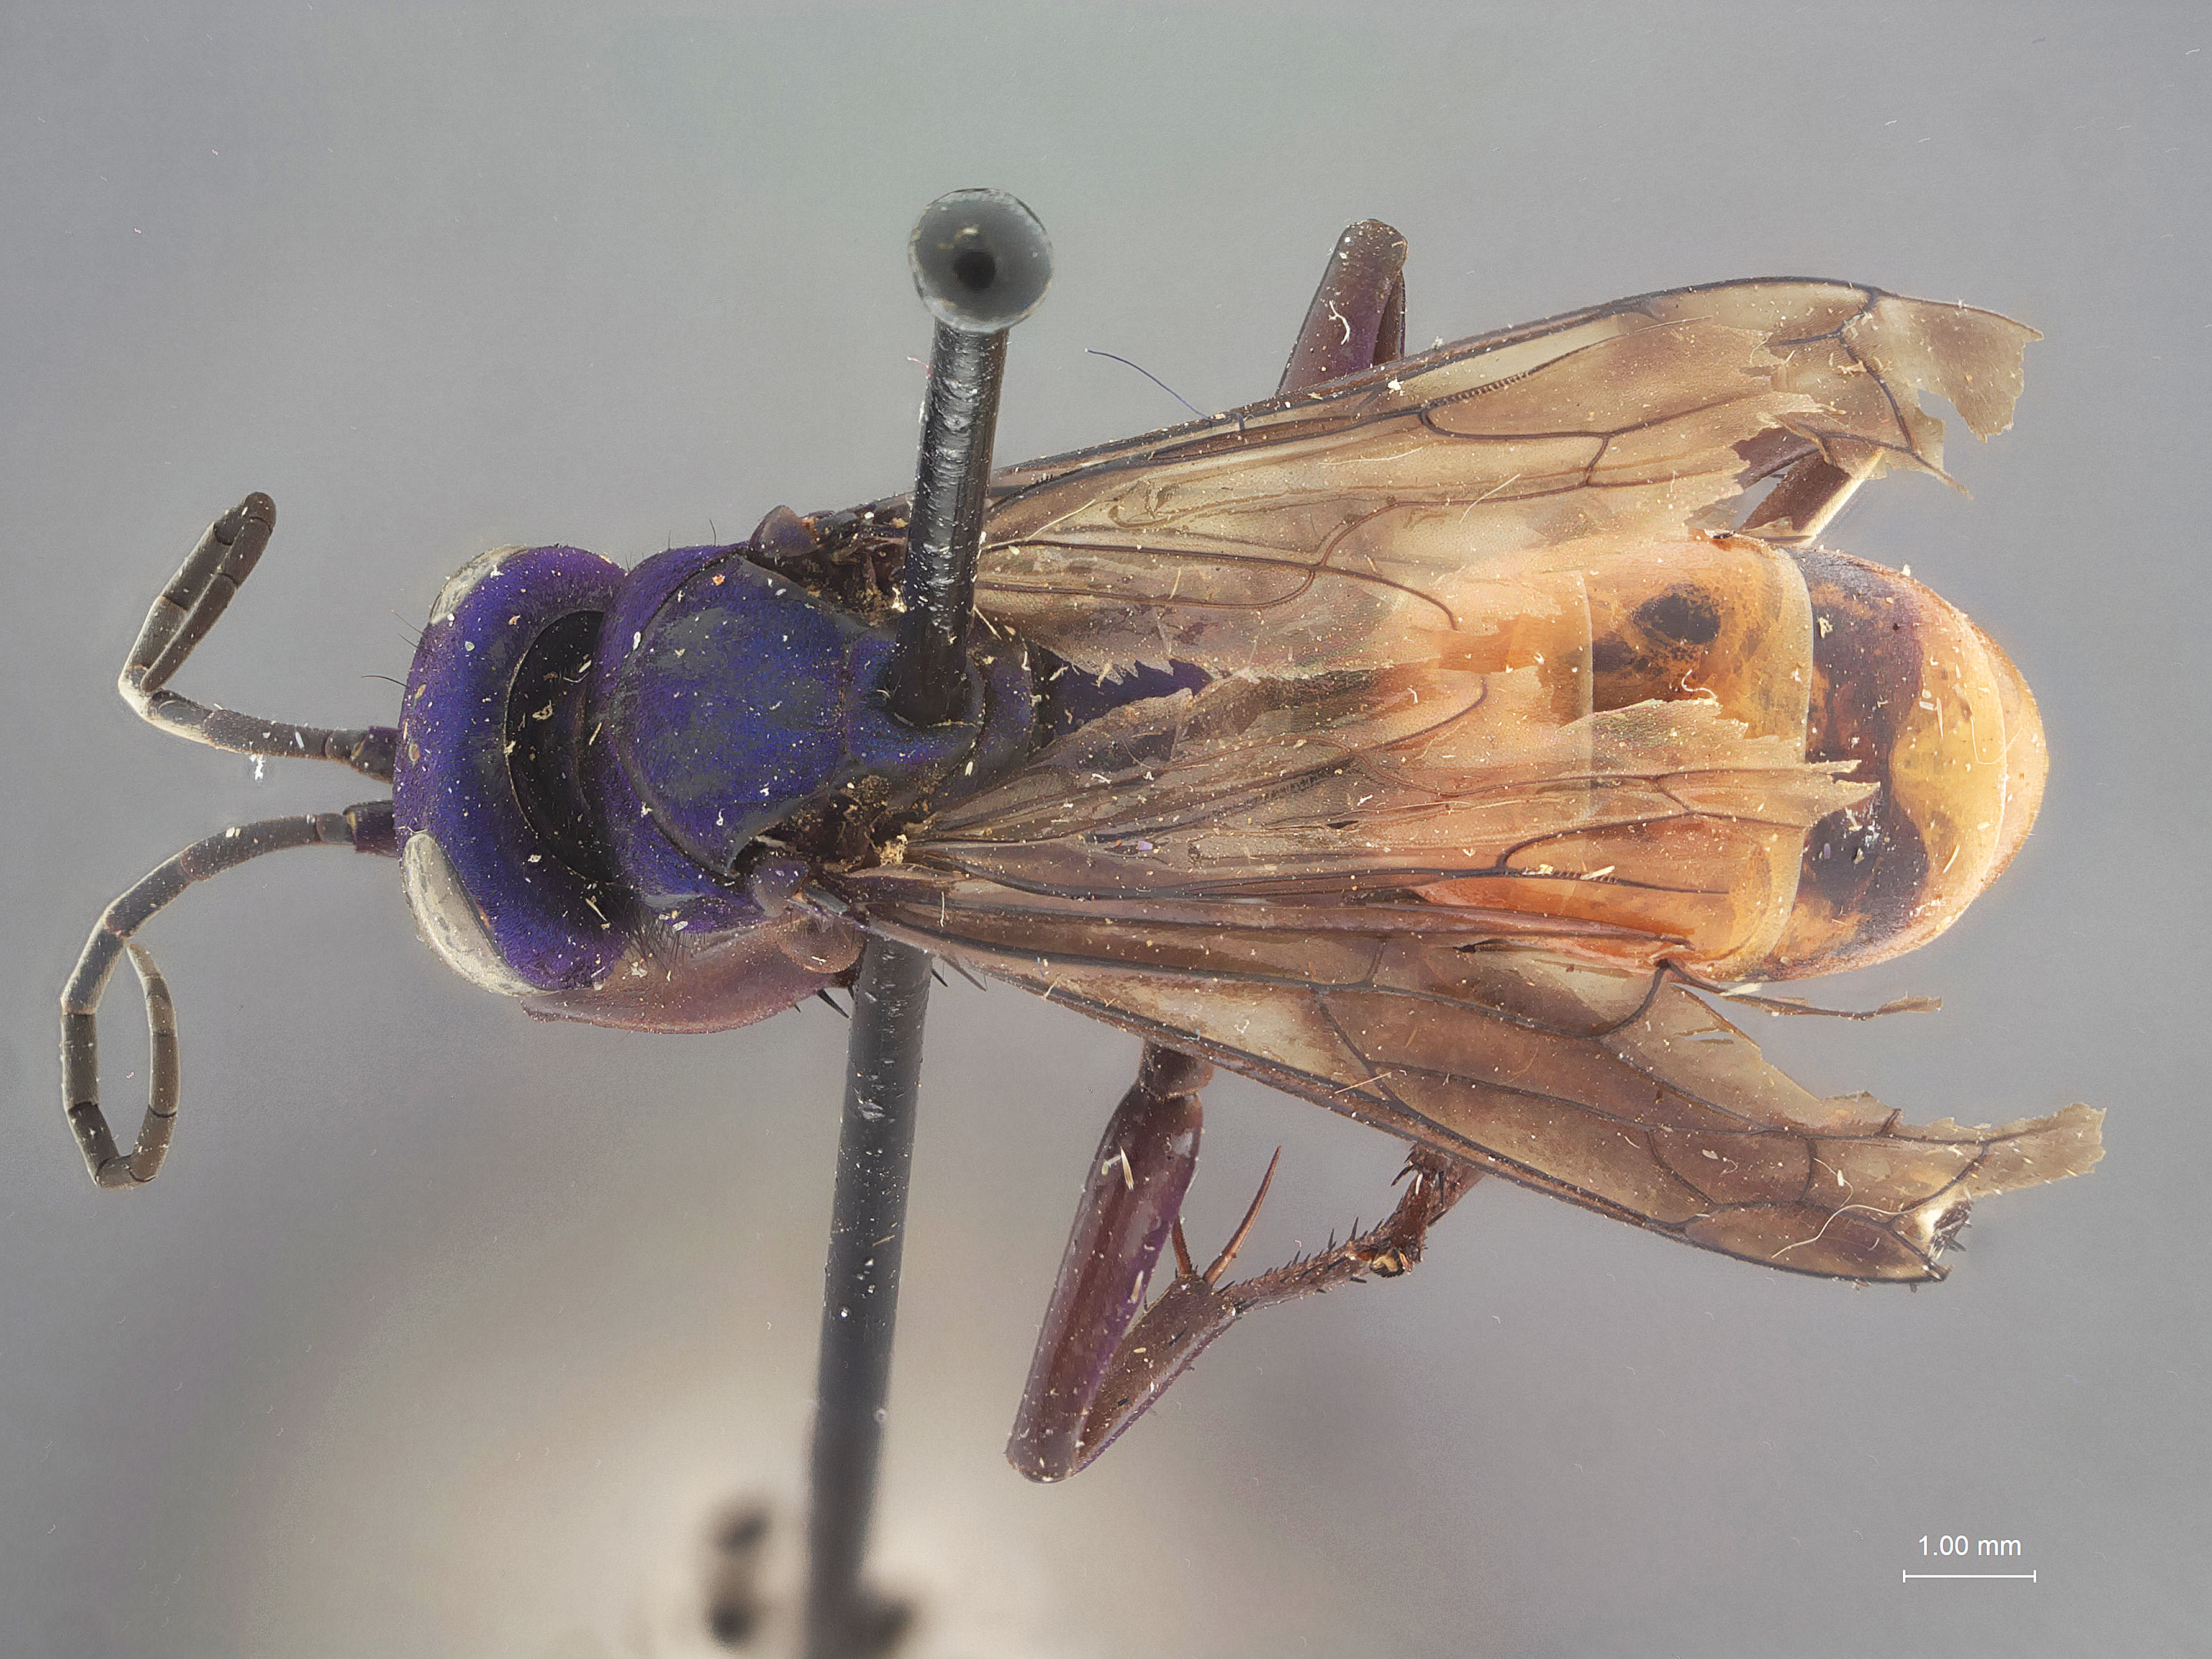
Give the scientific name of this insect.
Psammochares dichromorpha
